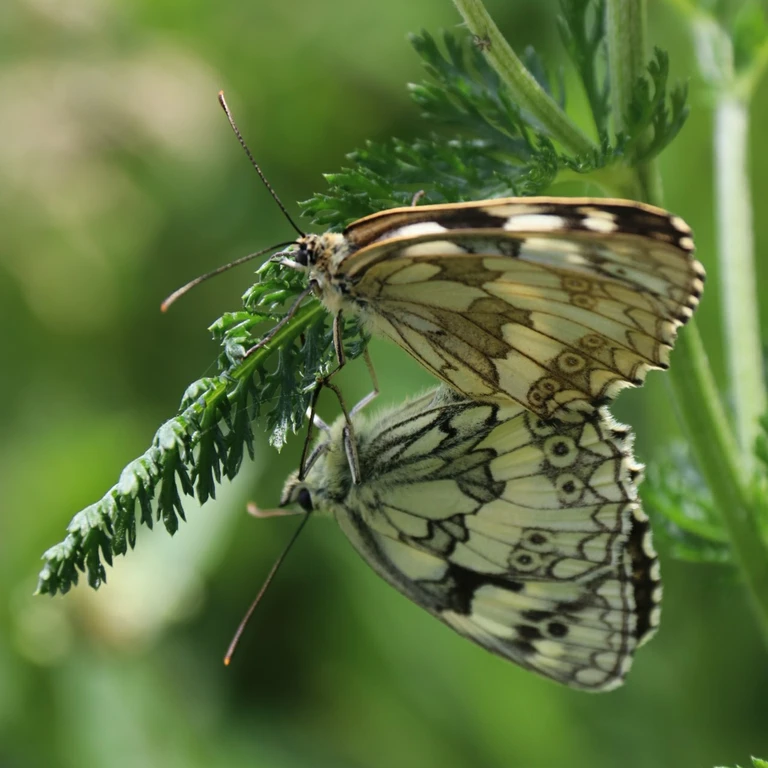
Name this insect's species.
Melanargia galathea
